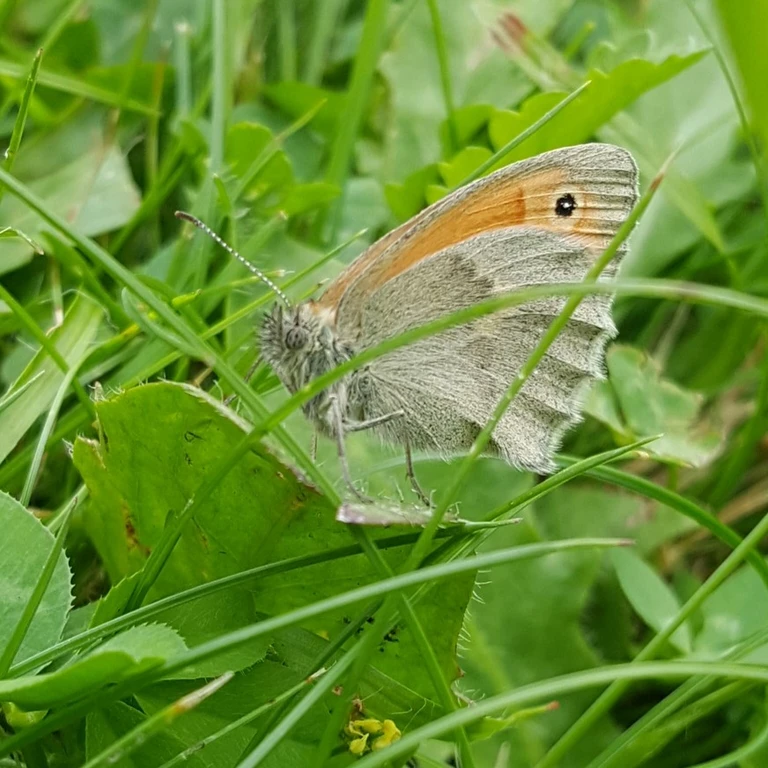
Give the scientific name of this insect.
Coenonympha pamphilus
